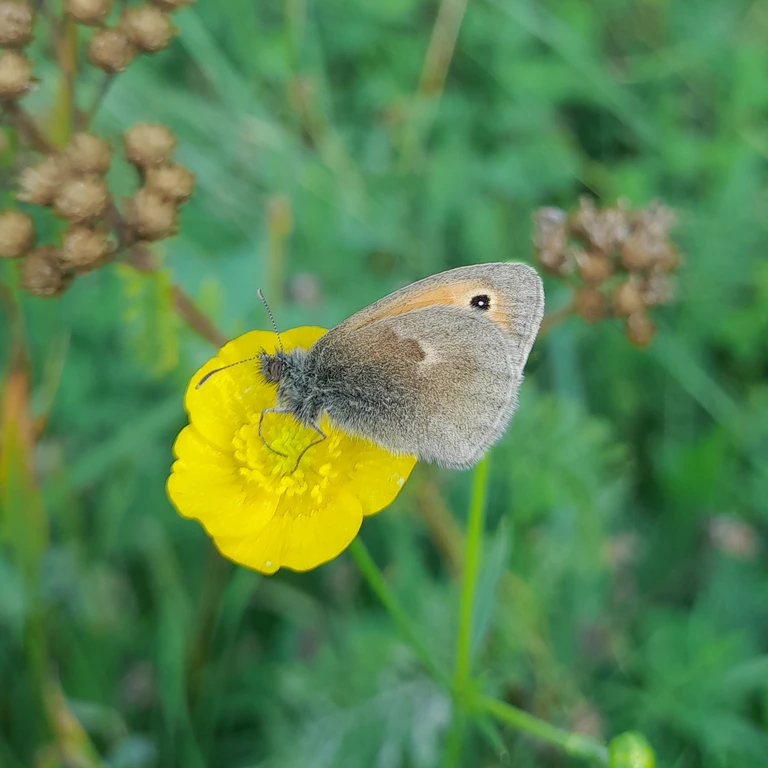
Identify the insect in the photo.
Coenonympha pamphilus
